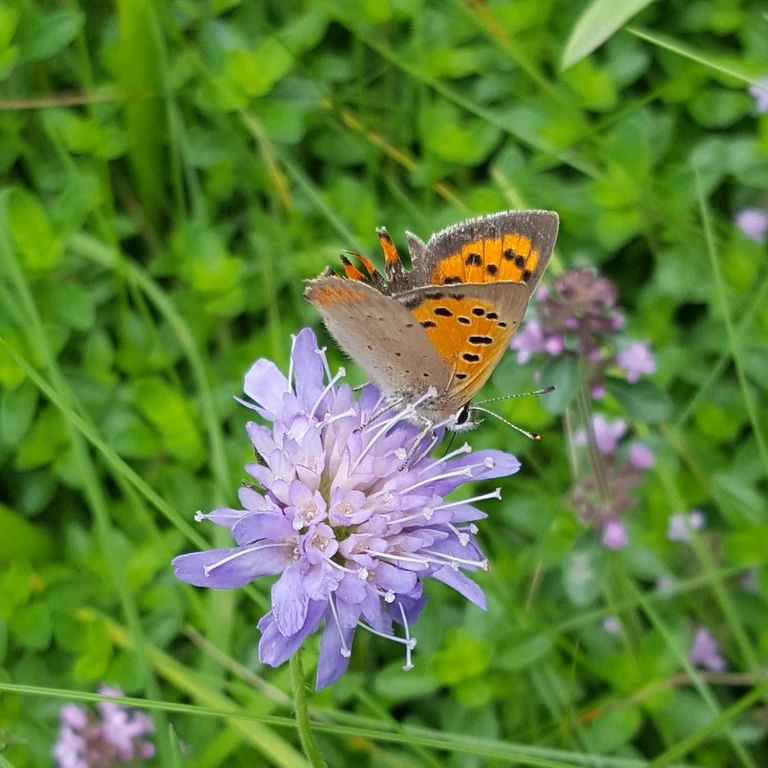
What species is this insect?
Lycaena phlaeas
